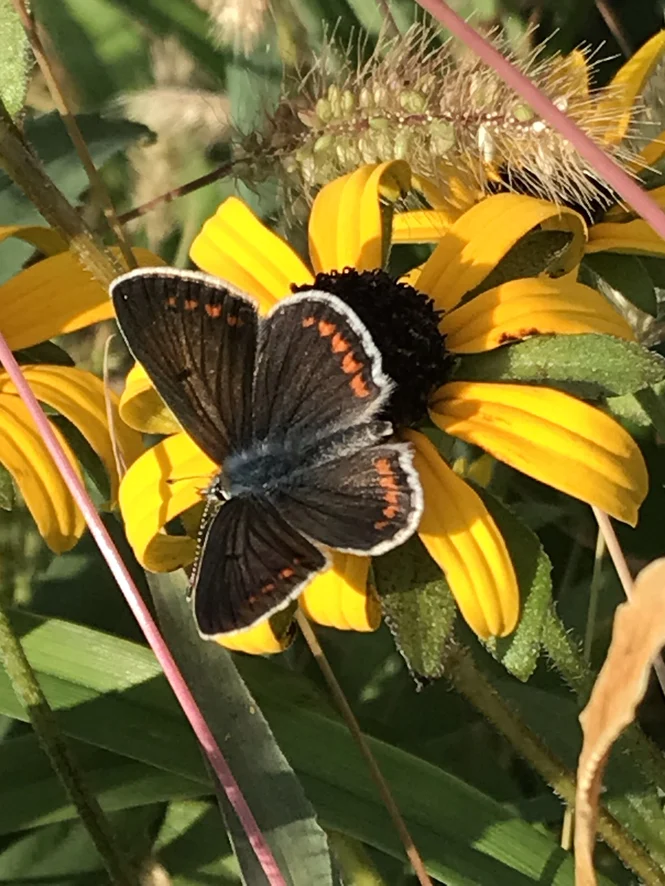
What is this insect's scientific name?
Aricia agestis/artaxerxes
